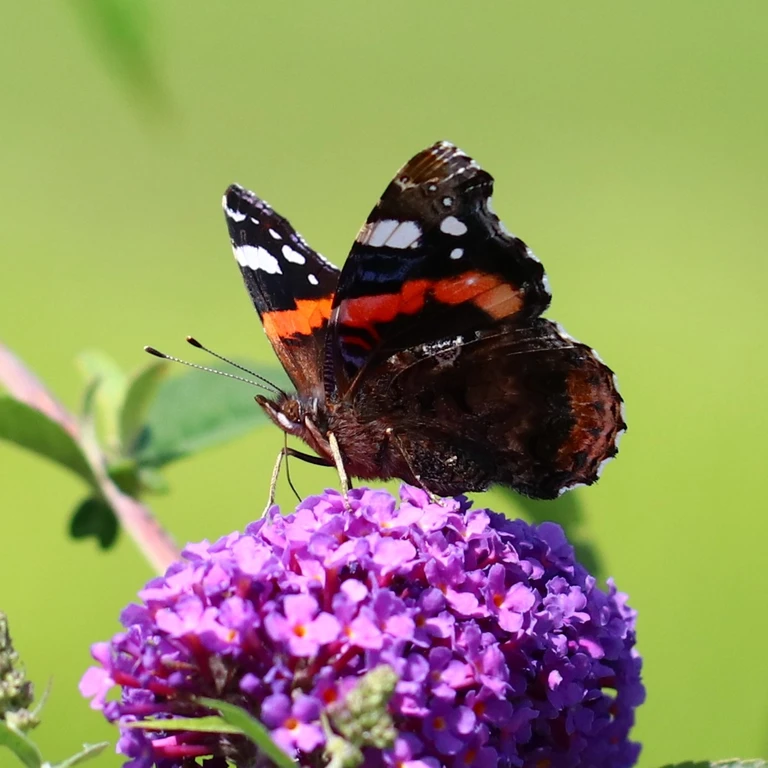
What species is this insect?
Vanessa atalanta
